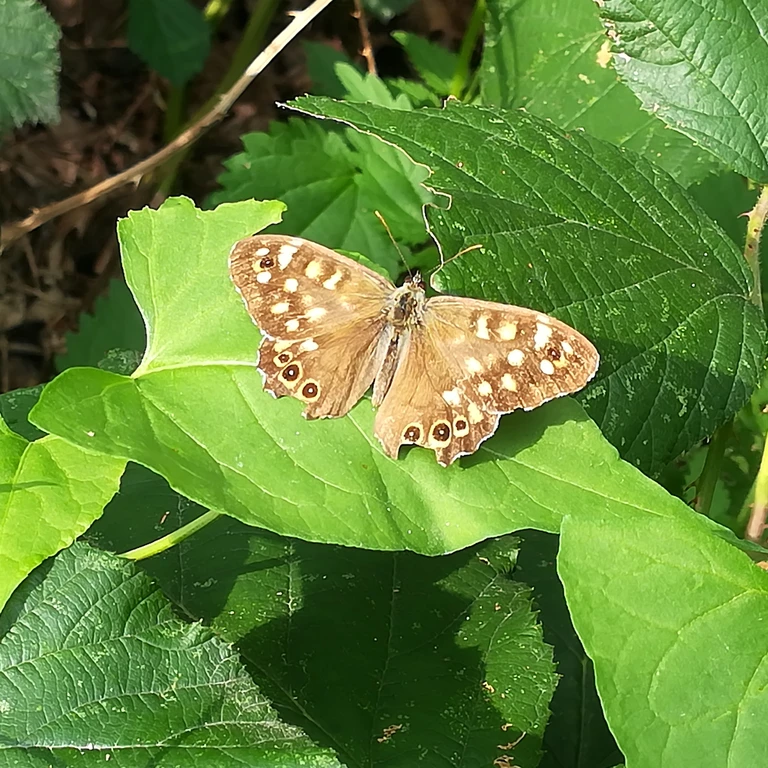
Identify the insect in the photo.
Pararge aegeria
